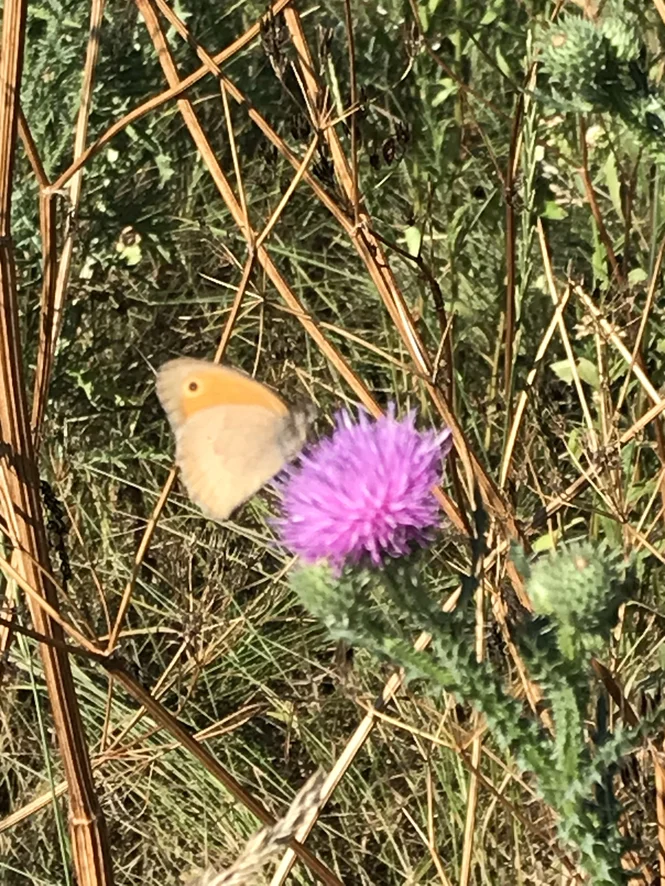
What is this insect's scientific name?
Maniola jurtina
